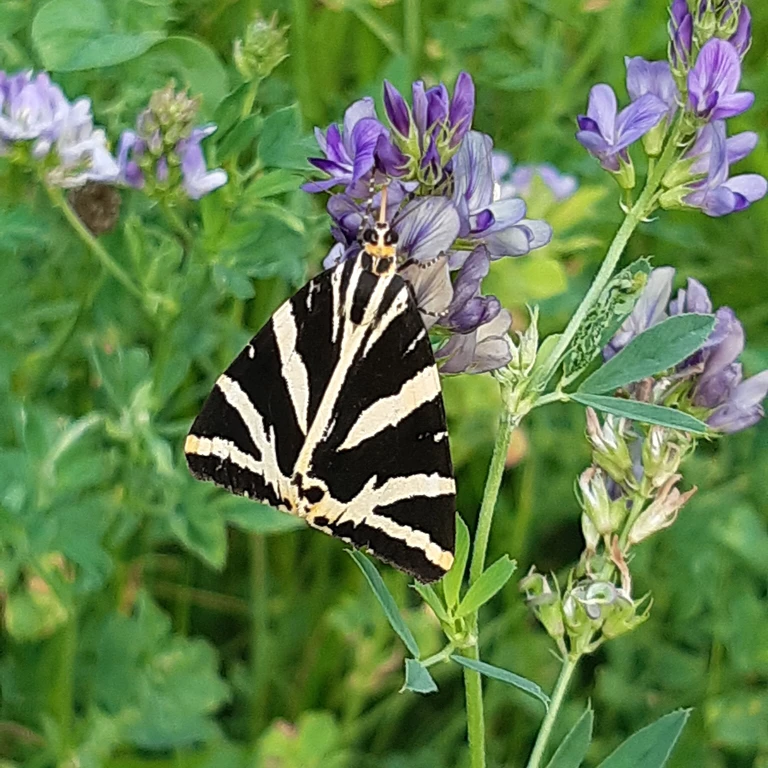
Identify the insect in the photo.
Euplagia quadripunctaria
